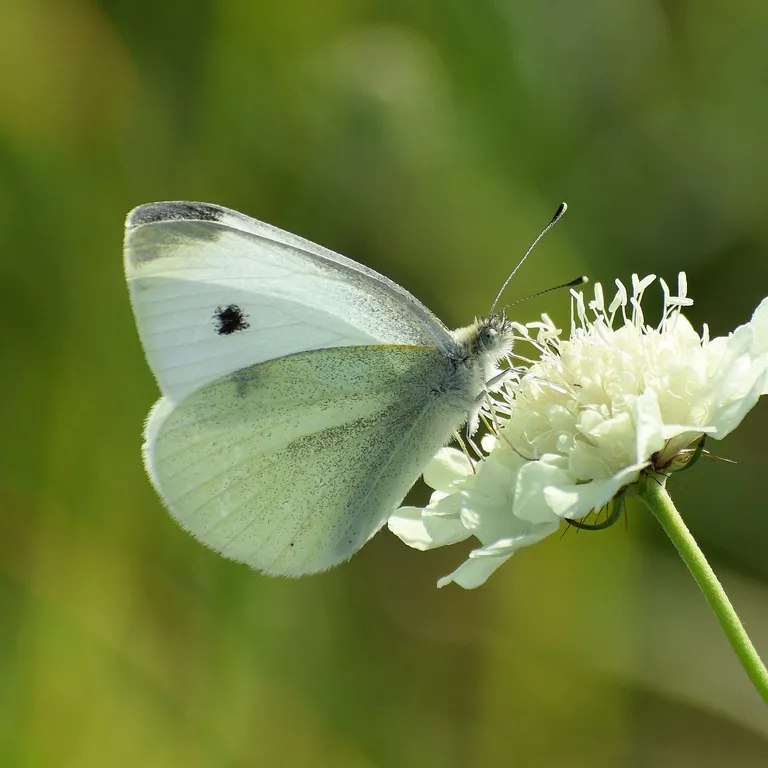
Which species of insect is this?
Pieris rapae
